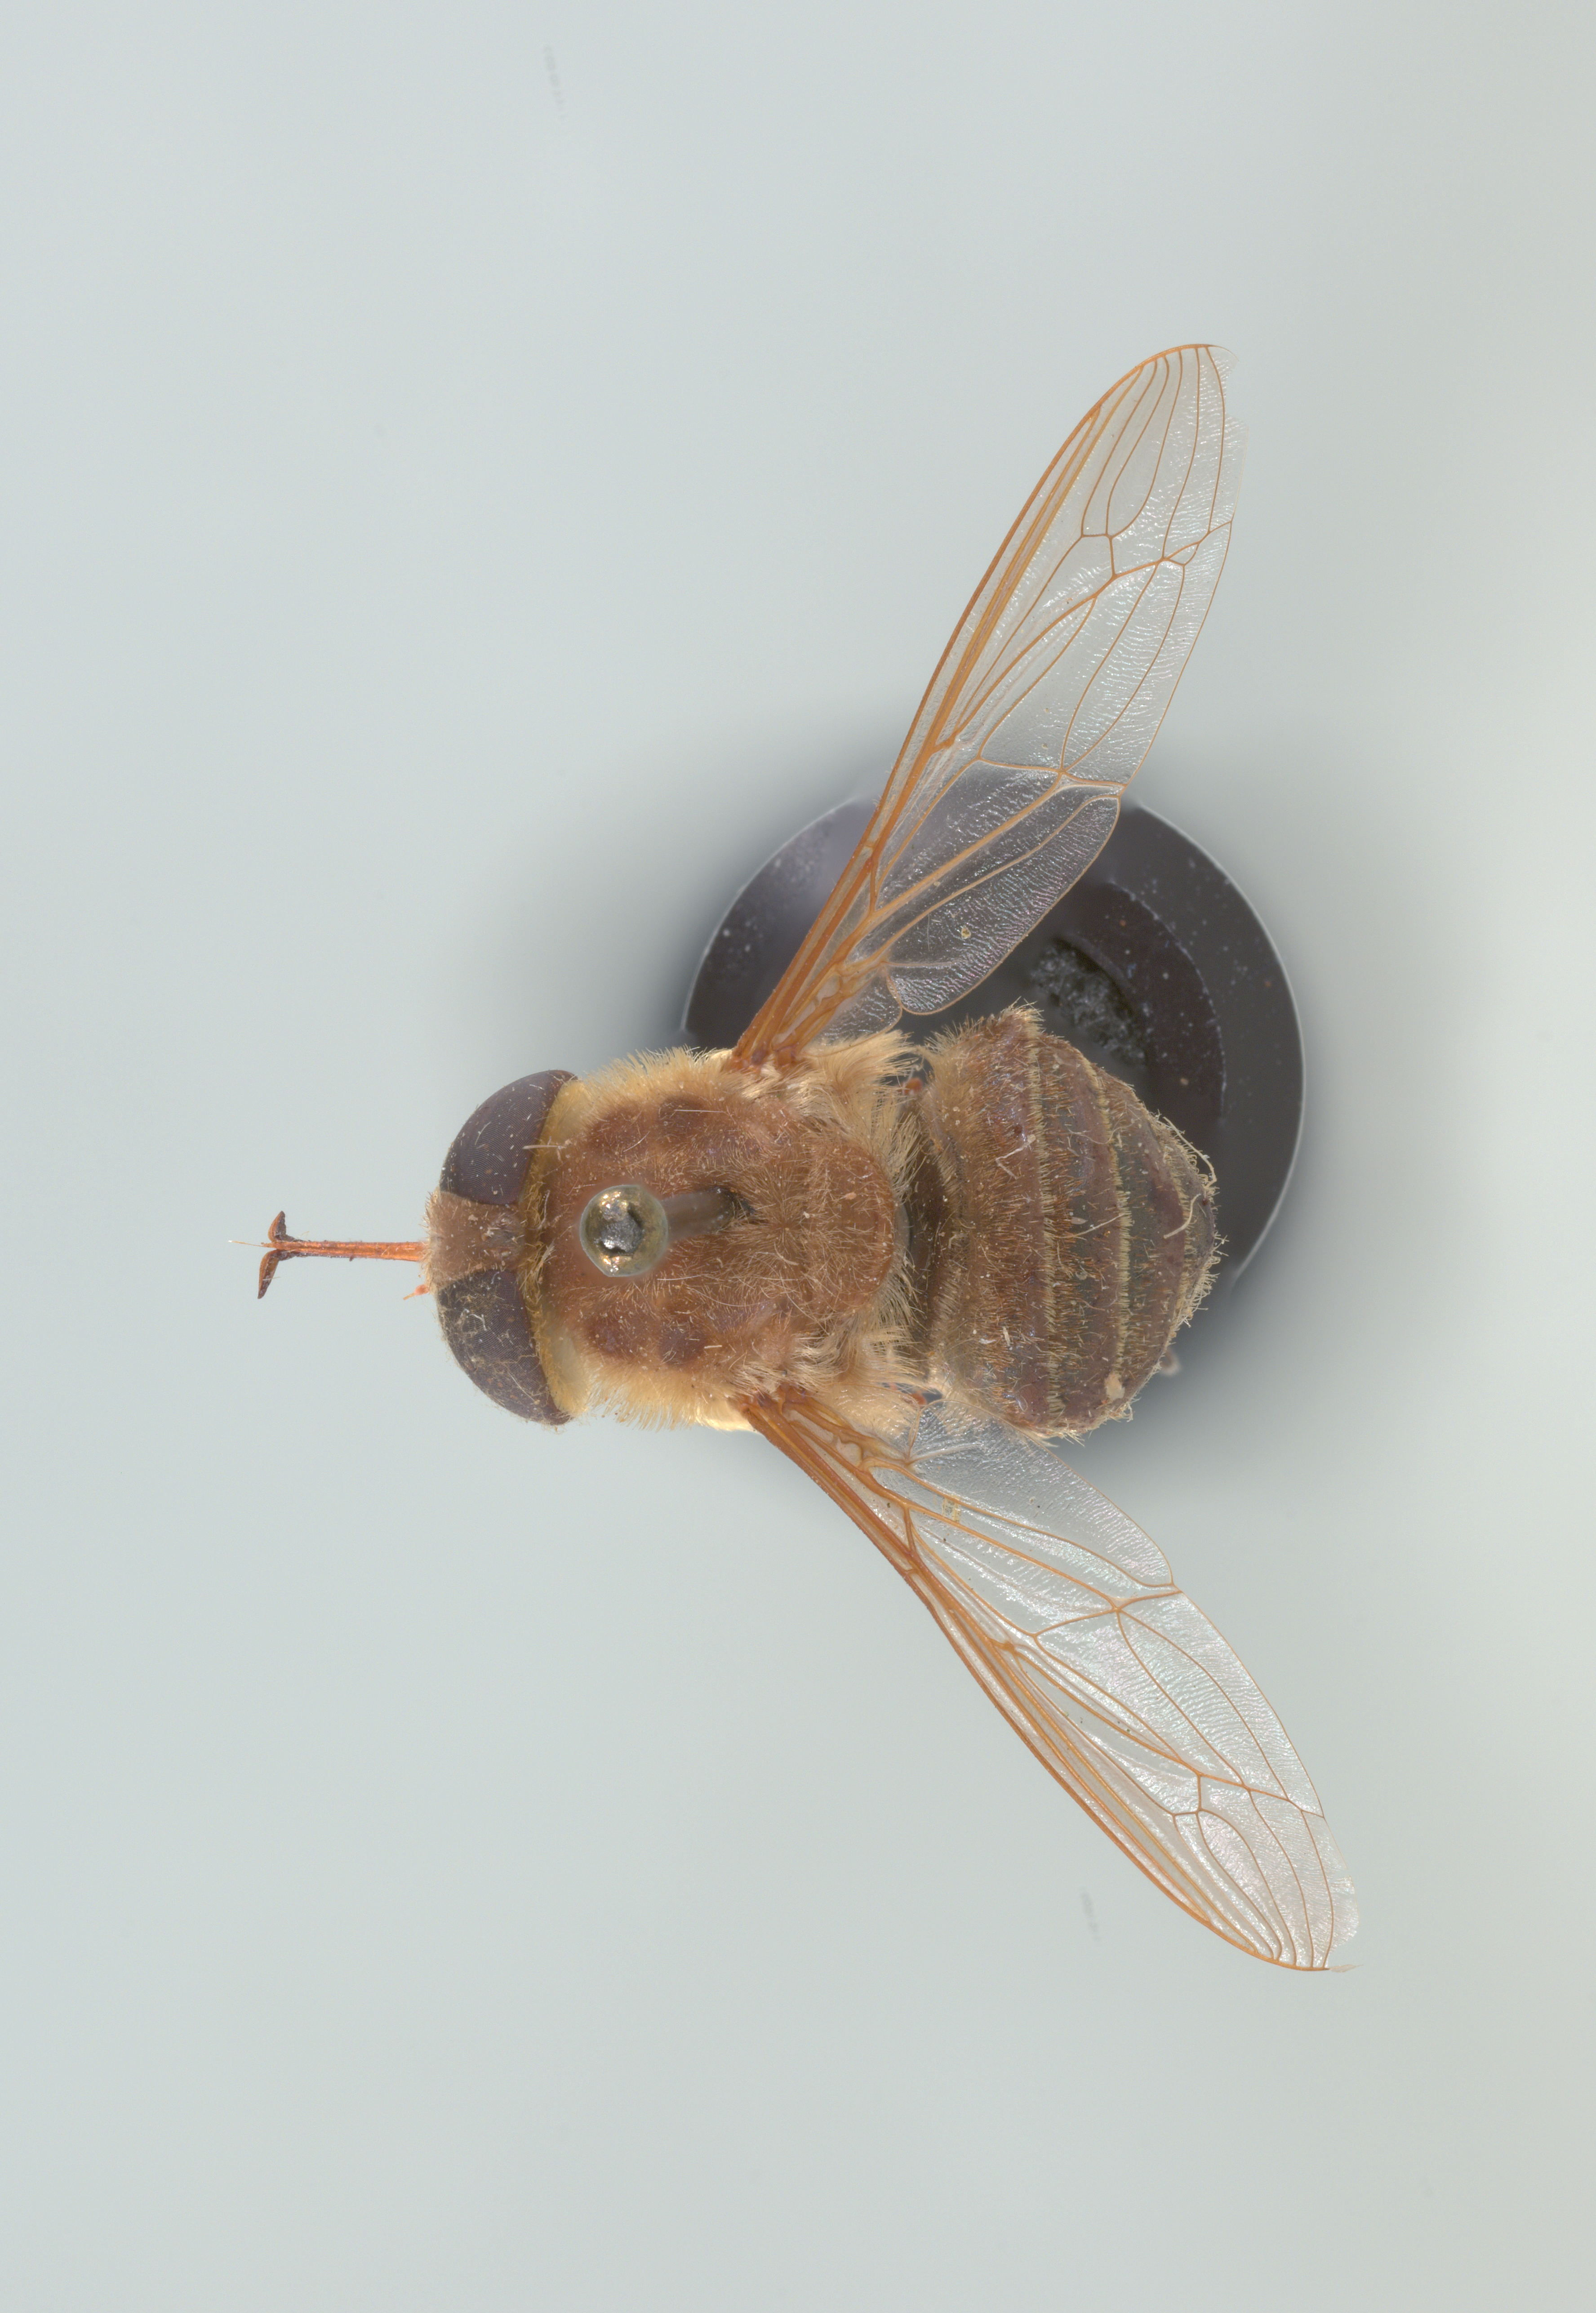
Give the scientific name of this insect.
Neorhynchocephalus volaticus
